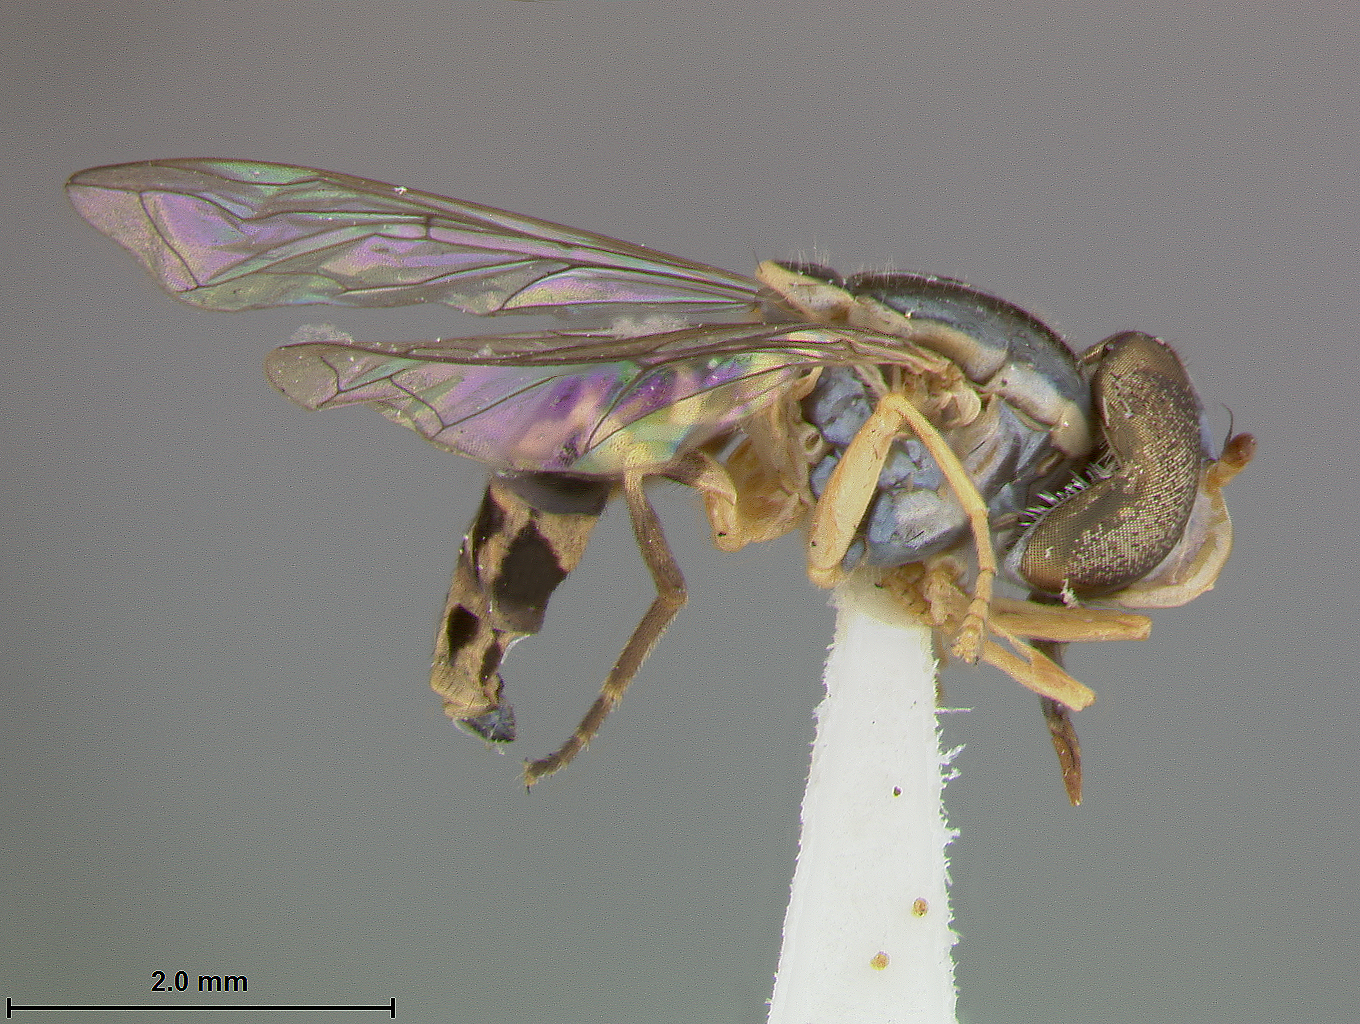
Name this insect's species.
Mesogramma confusa
